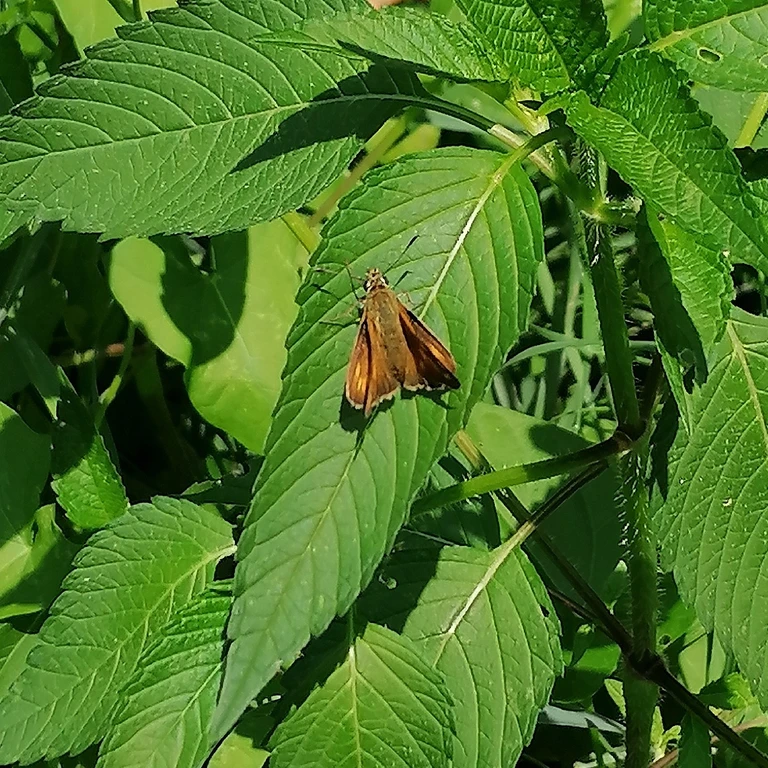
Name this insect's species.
Ochlodes sylvanus (also Ochlodes venata)
